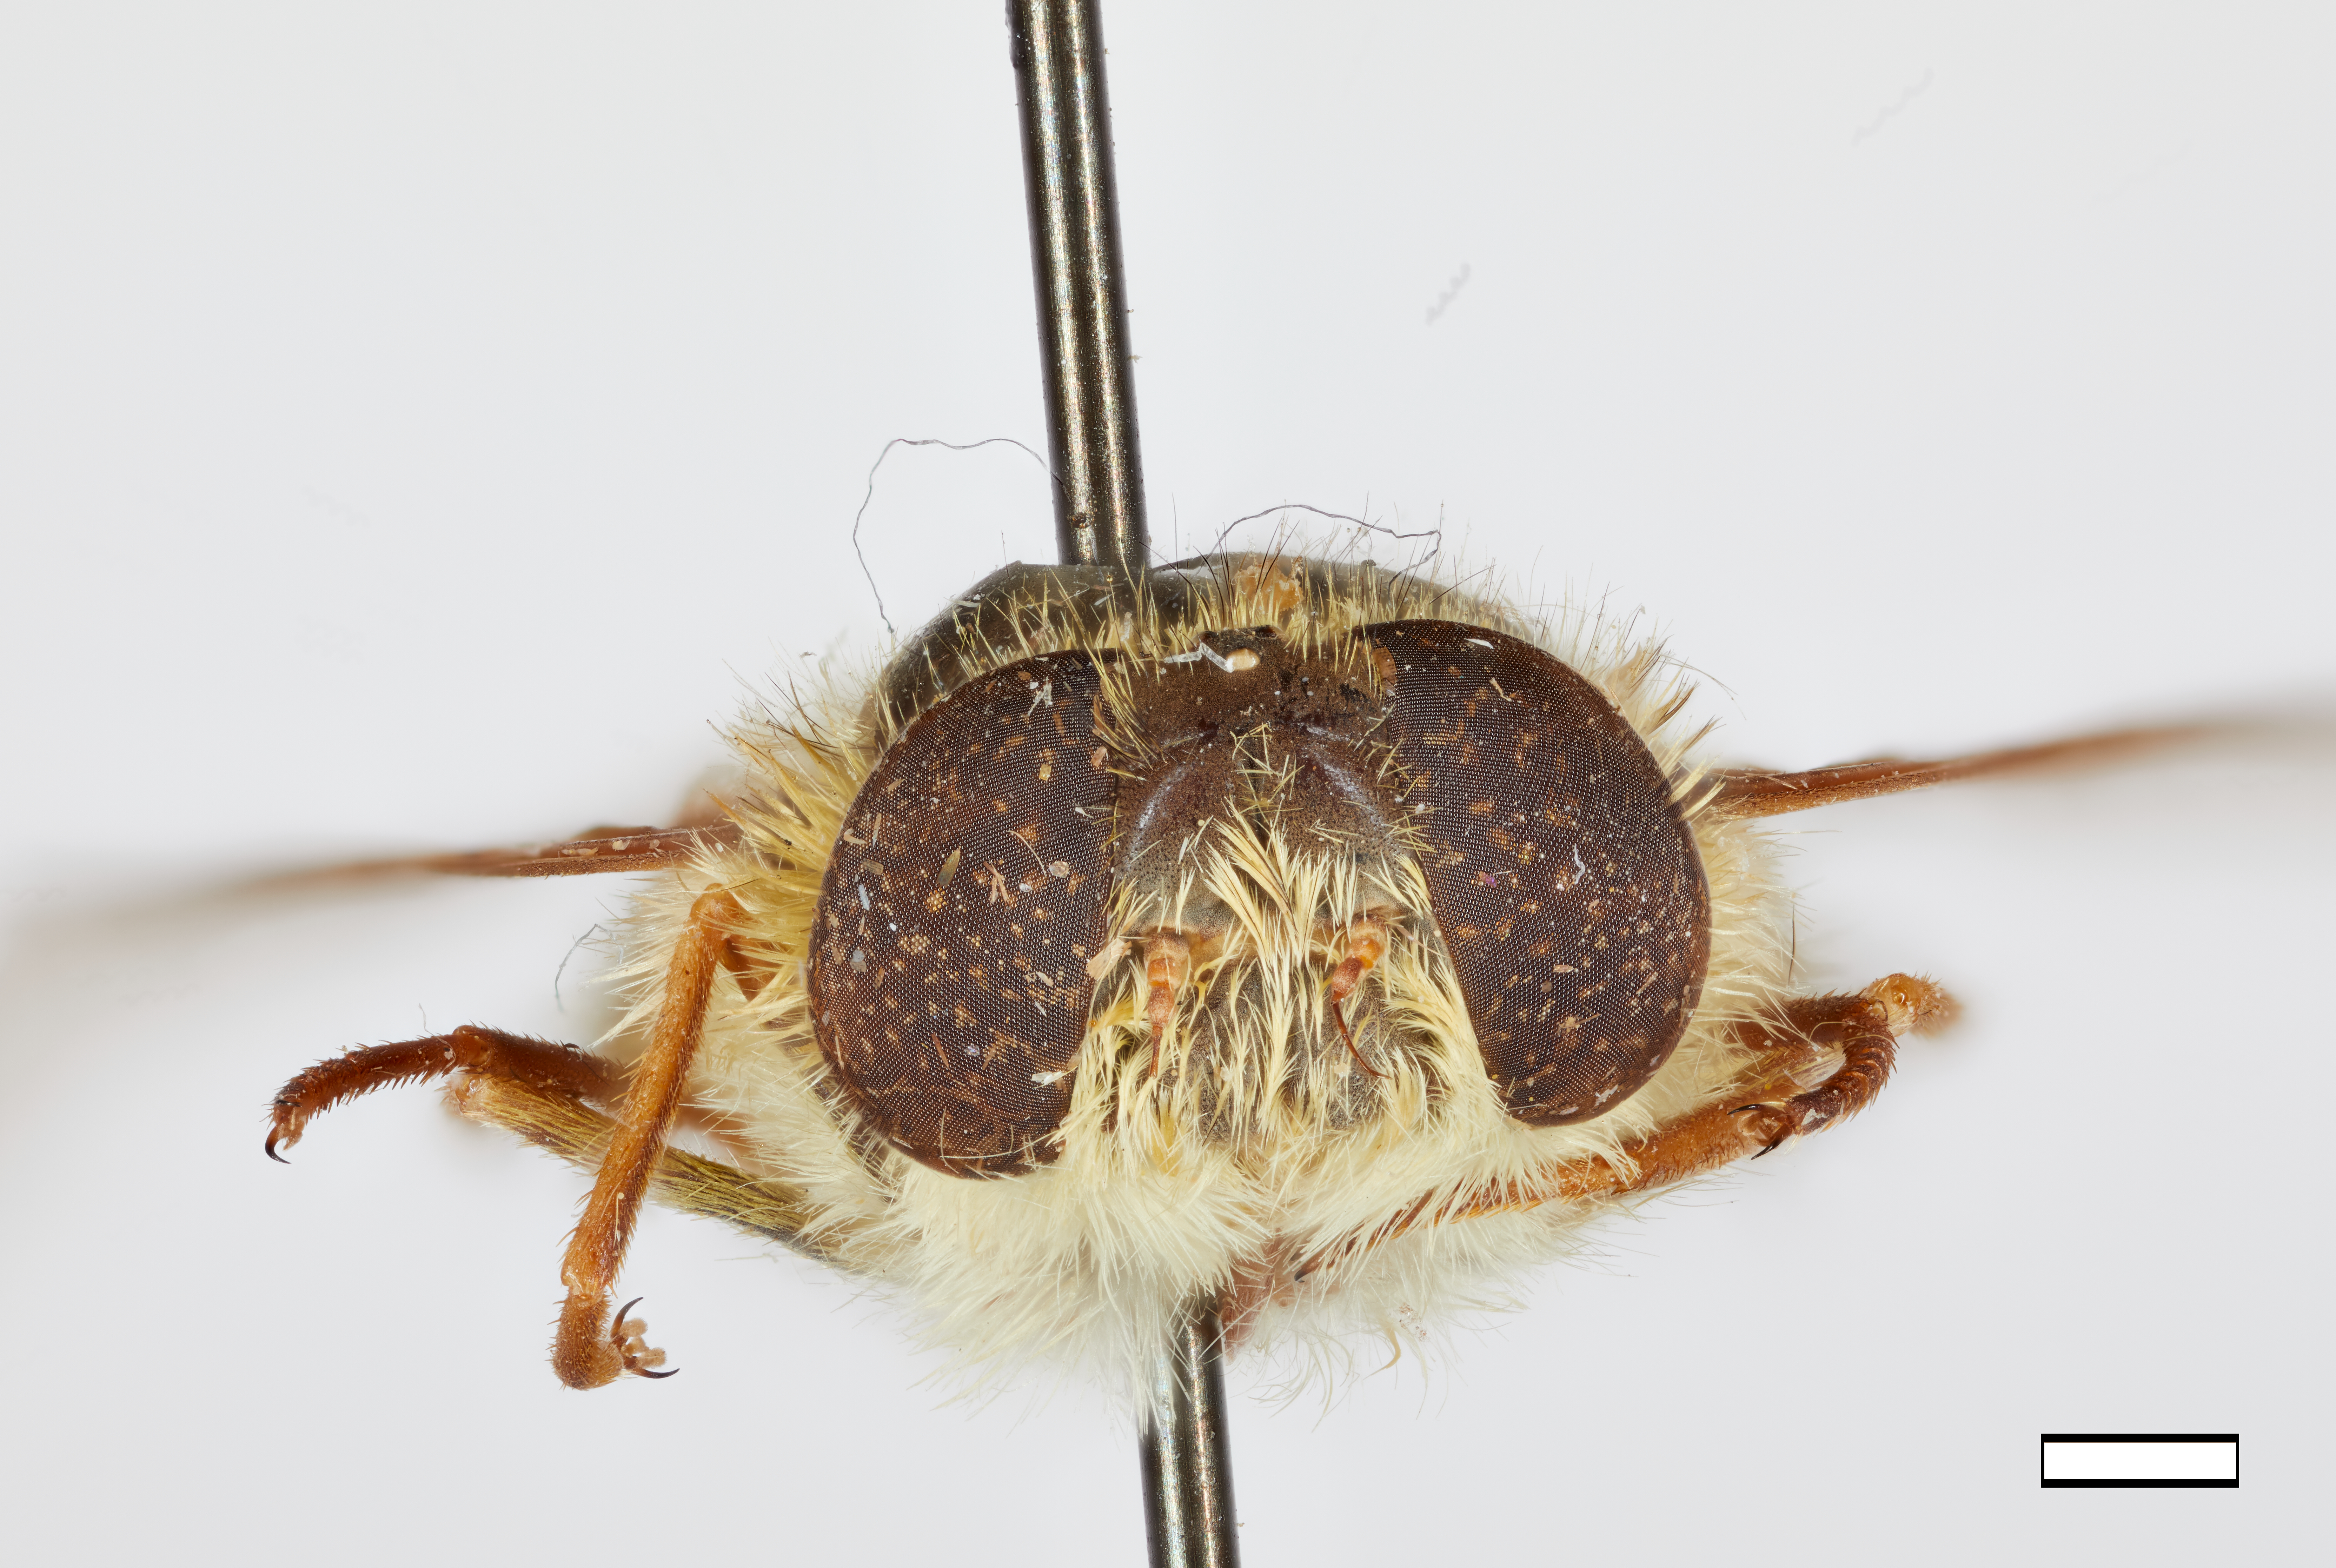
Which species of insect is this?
Neorhynchocephalus mexicanus
